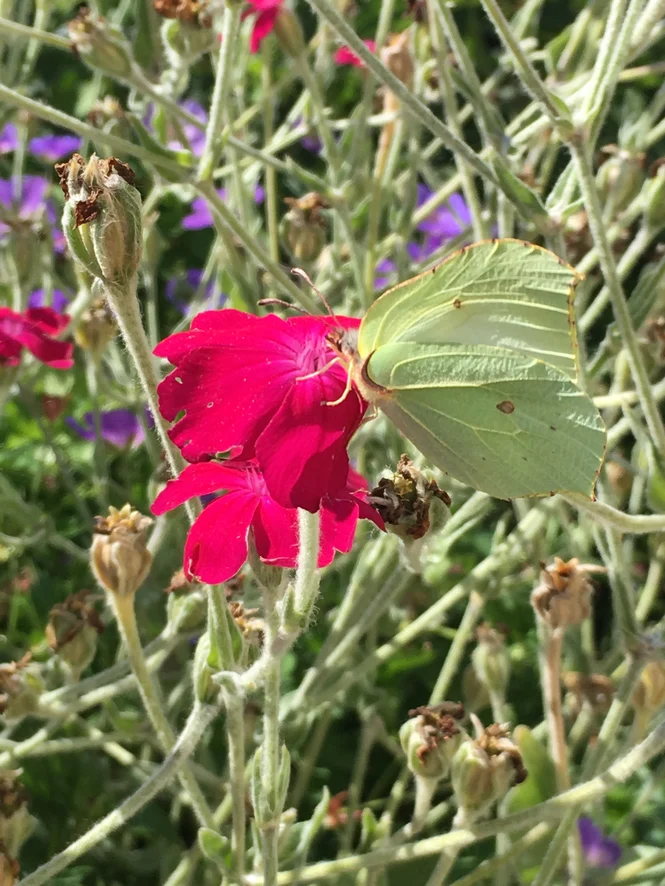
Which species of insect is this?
Gonepteryx rhamni
